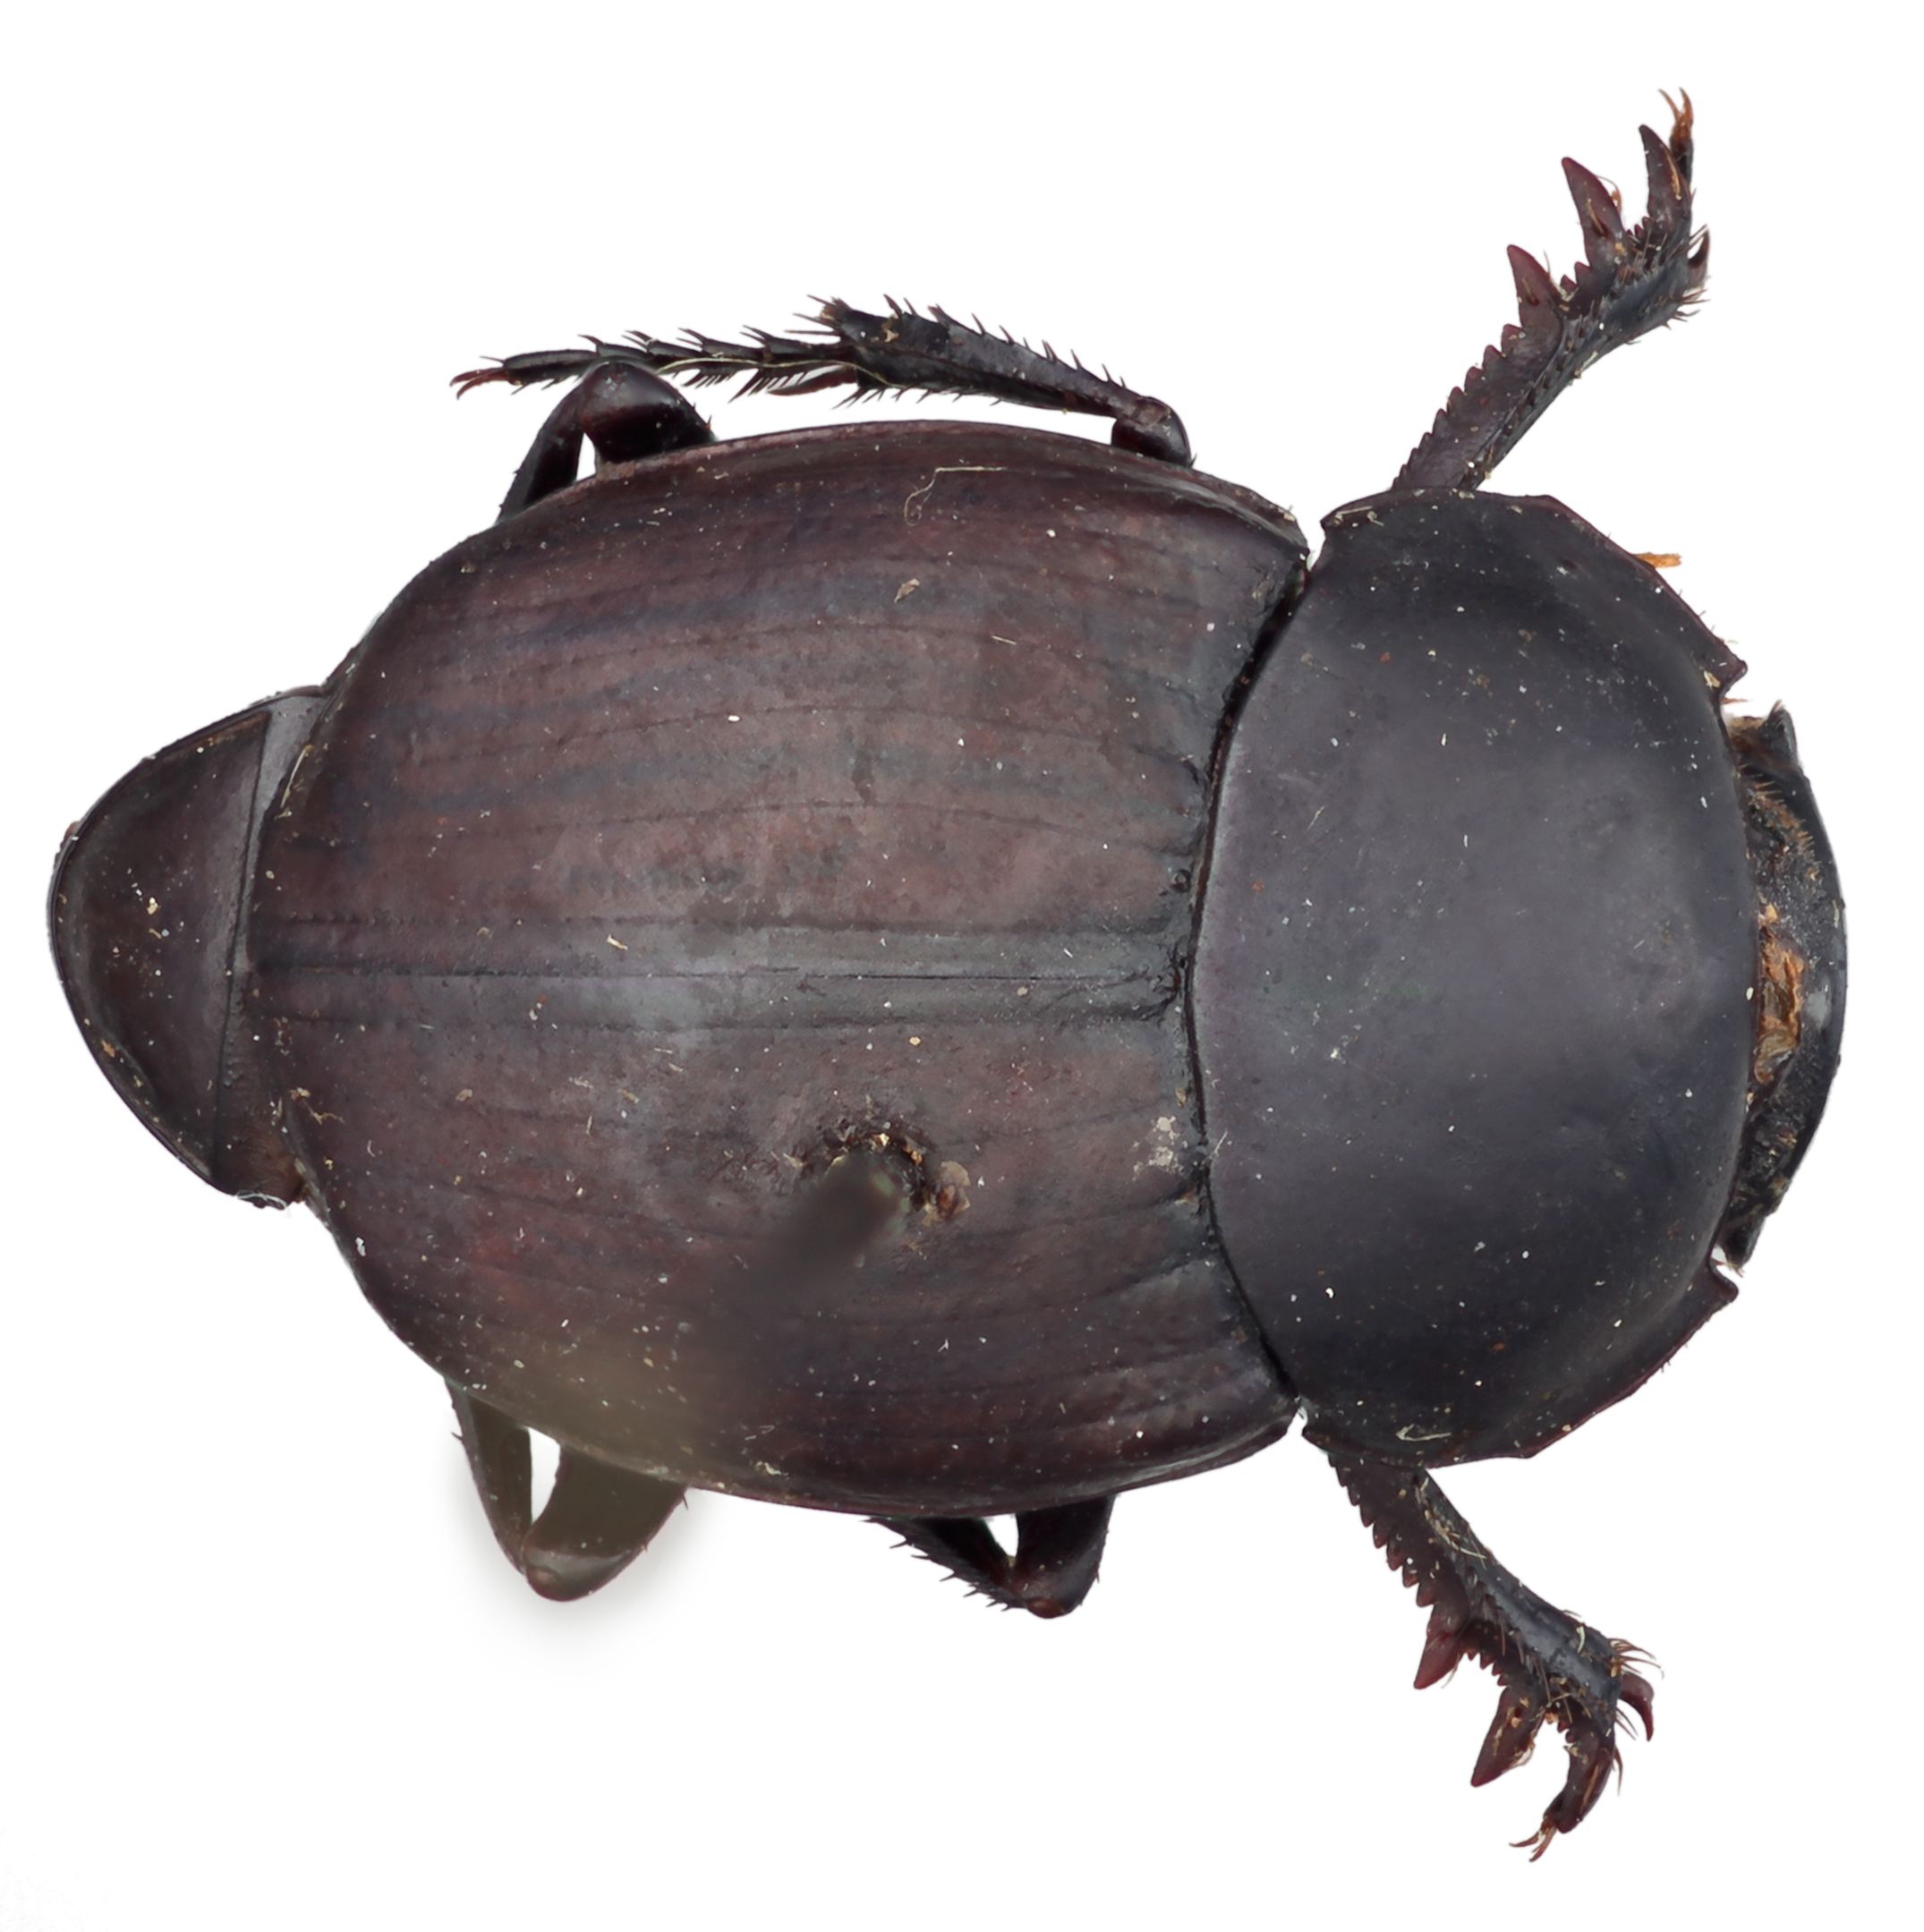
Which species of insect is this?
Canthon bifurcatus
